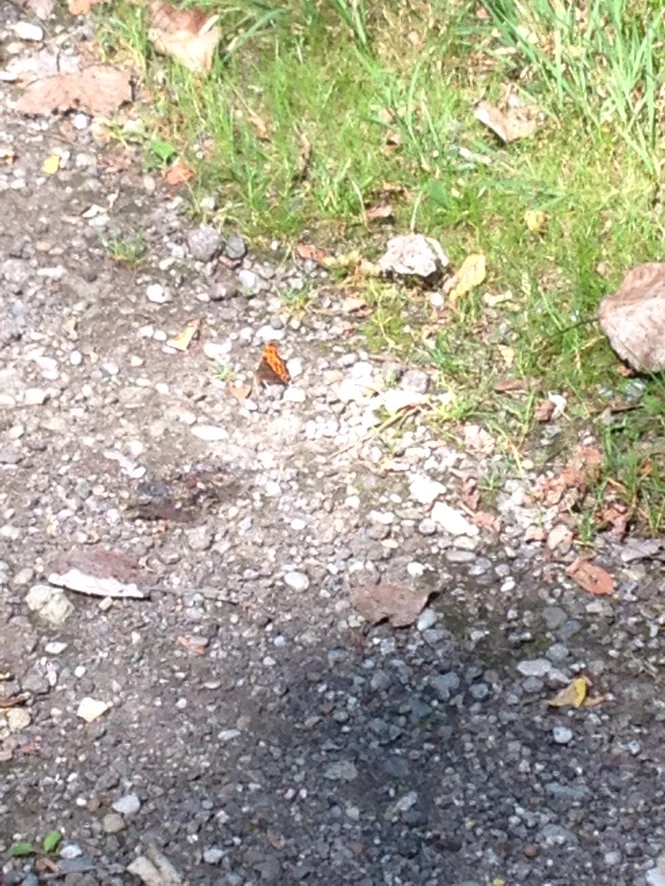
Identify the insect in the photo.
Polygonia c-album
